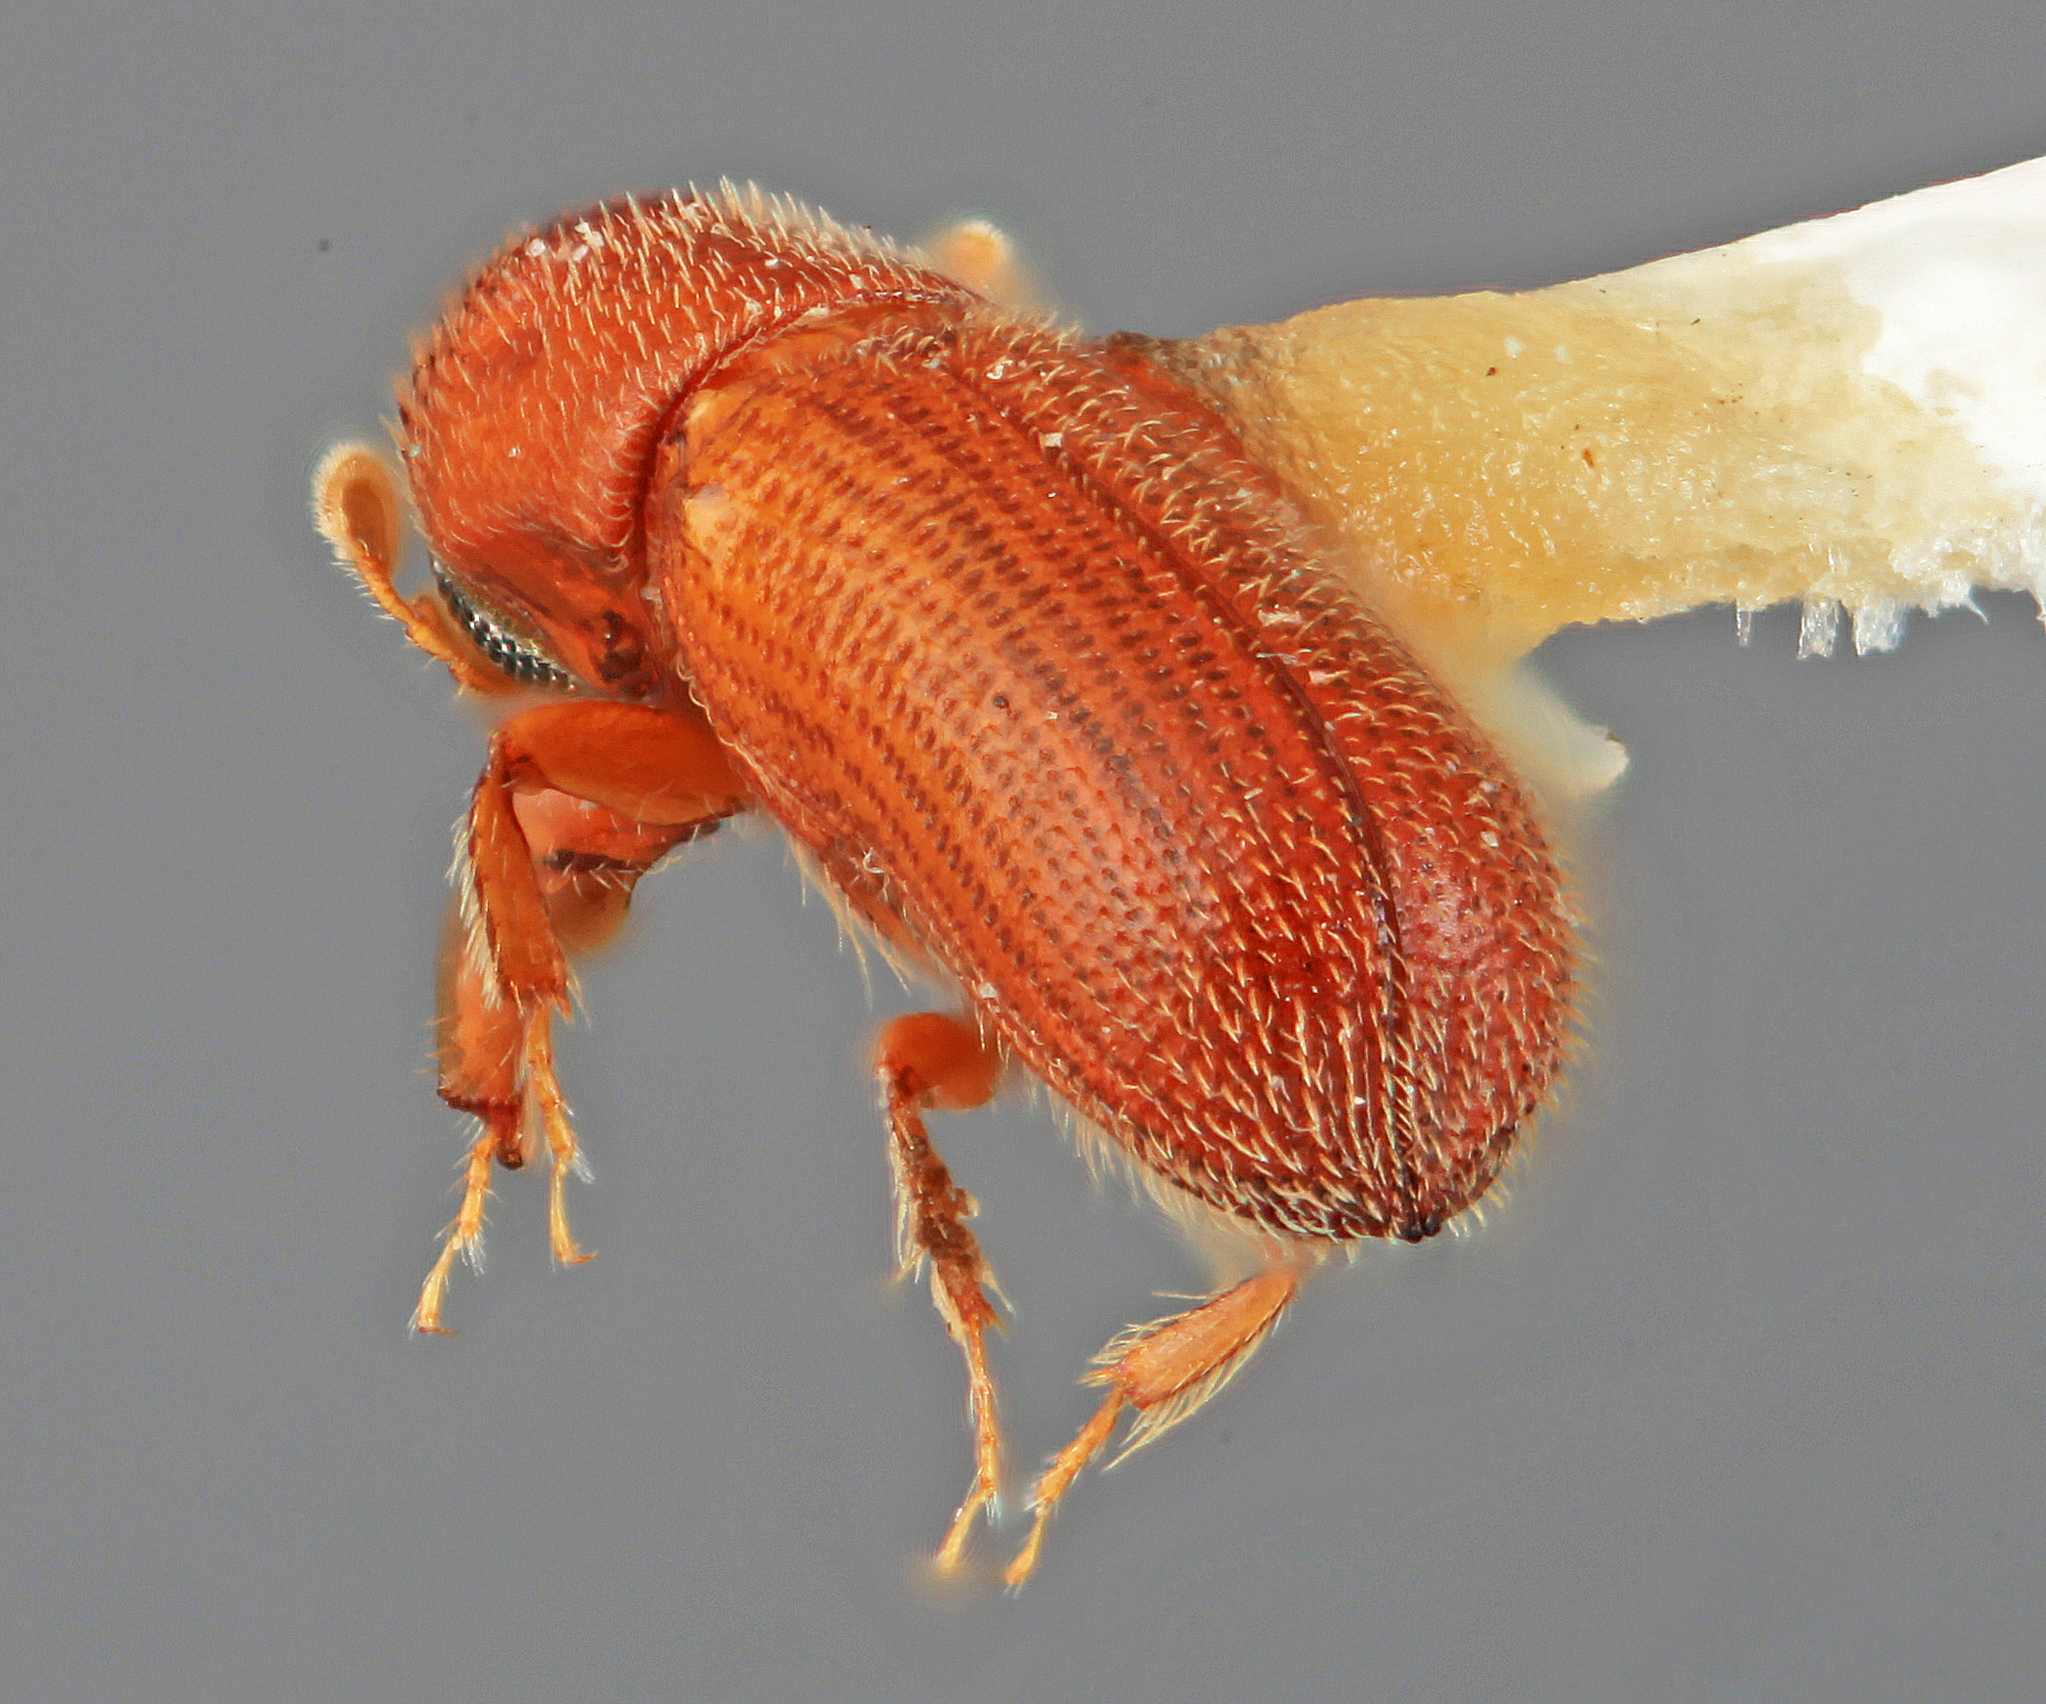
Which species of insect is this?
Micracis detentus
